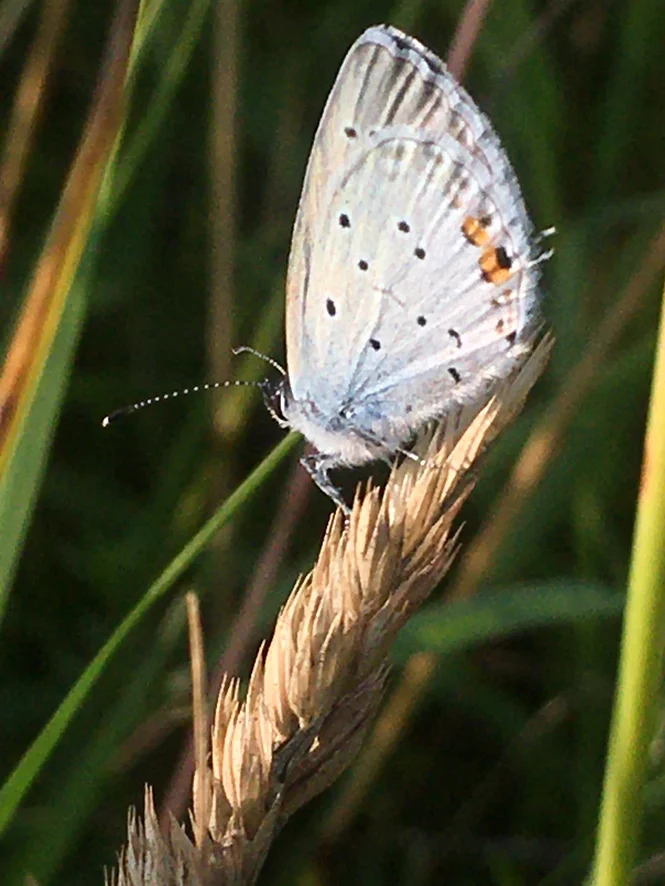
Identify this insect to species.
Cupido argiades (also Elkalyce argiades)
